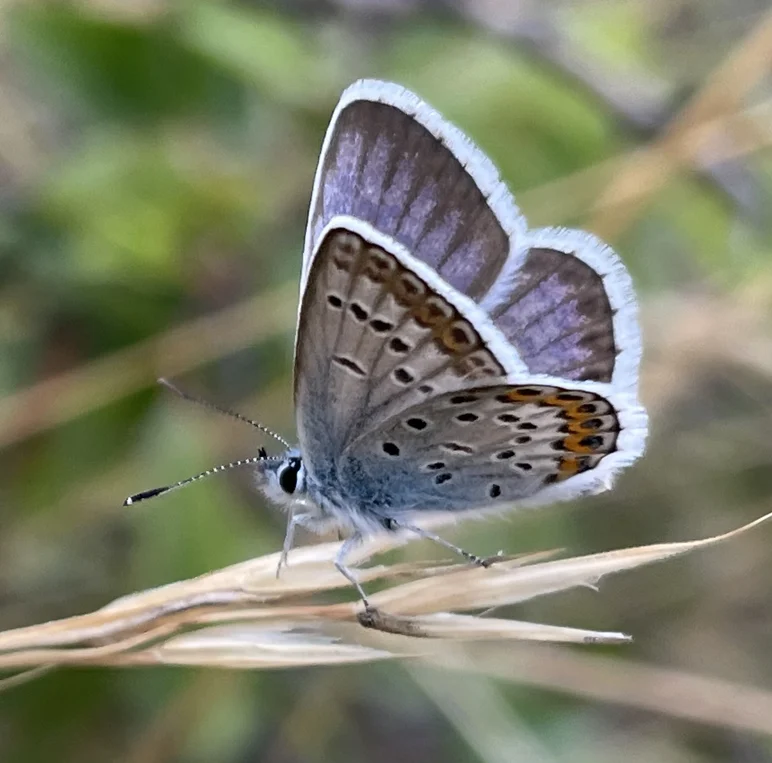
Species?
Plebejus argus
